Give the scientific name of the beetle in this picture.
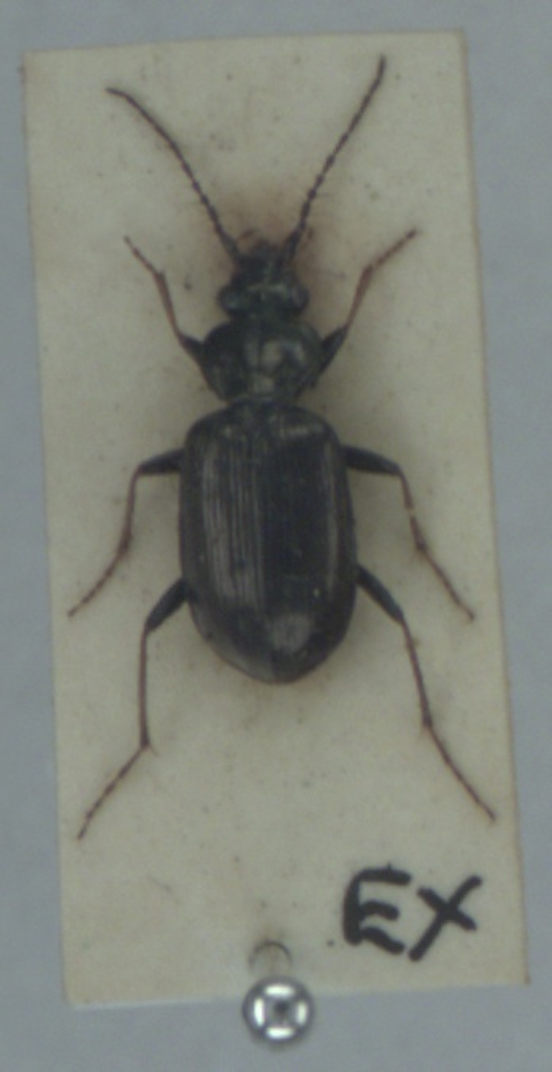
Loricera pilicornis
